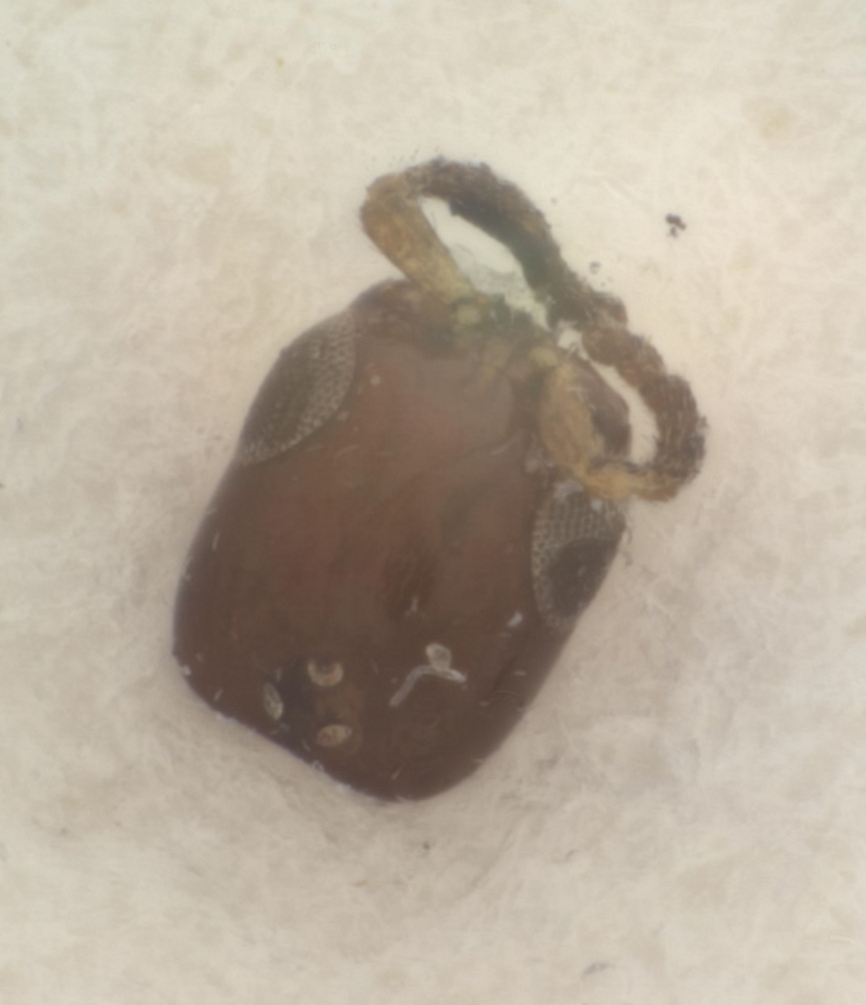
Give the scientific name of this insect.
Cephalonomia hyalinipennis
